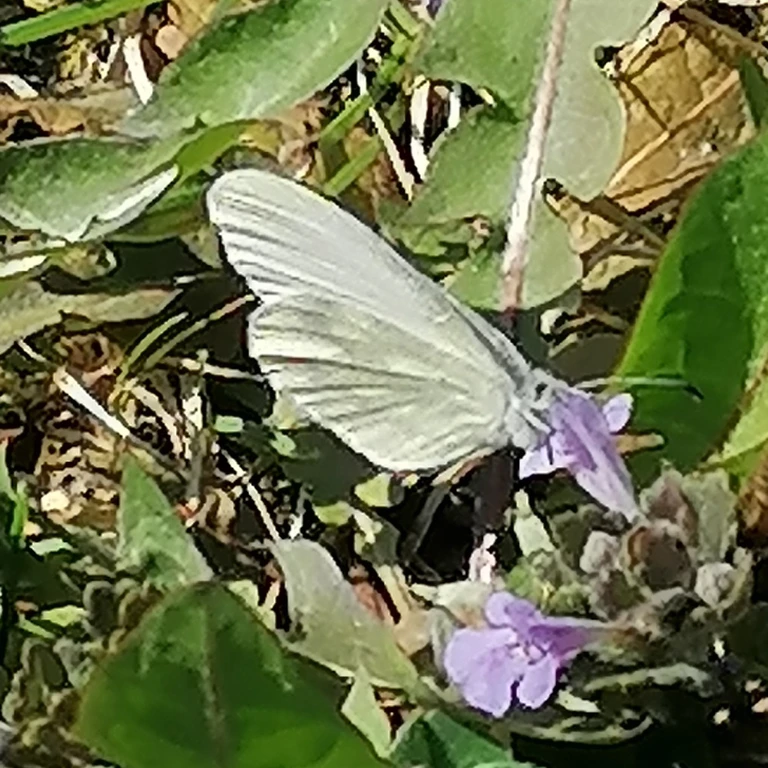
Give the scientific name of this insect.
Leptidea sinapis/juvernica
